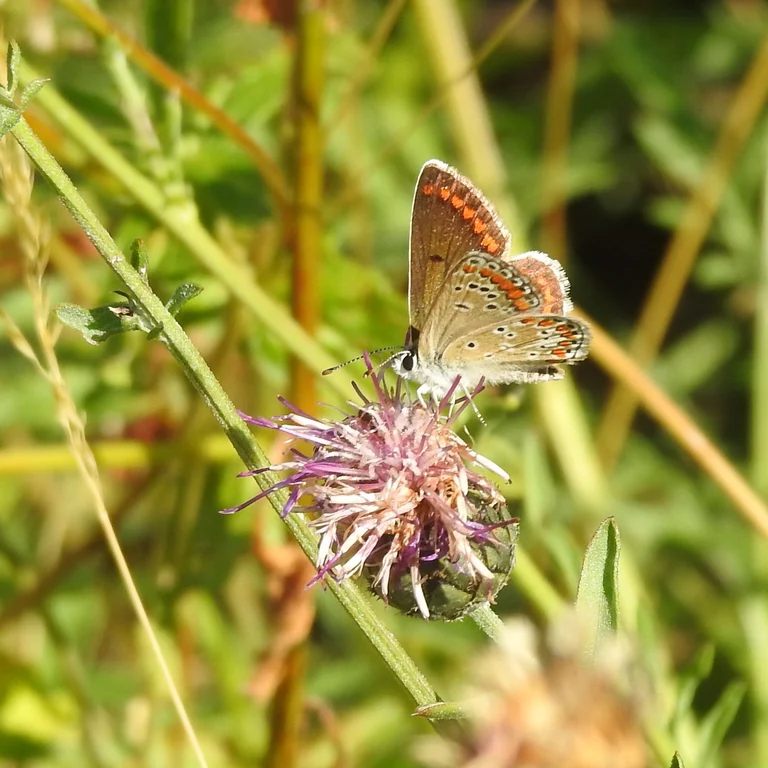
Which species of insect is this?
Aricia agestis/artaxerxes
